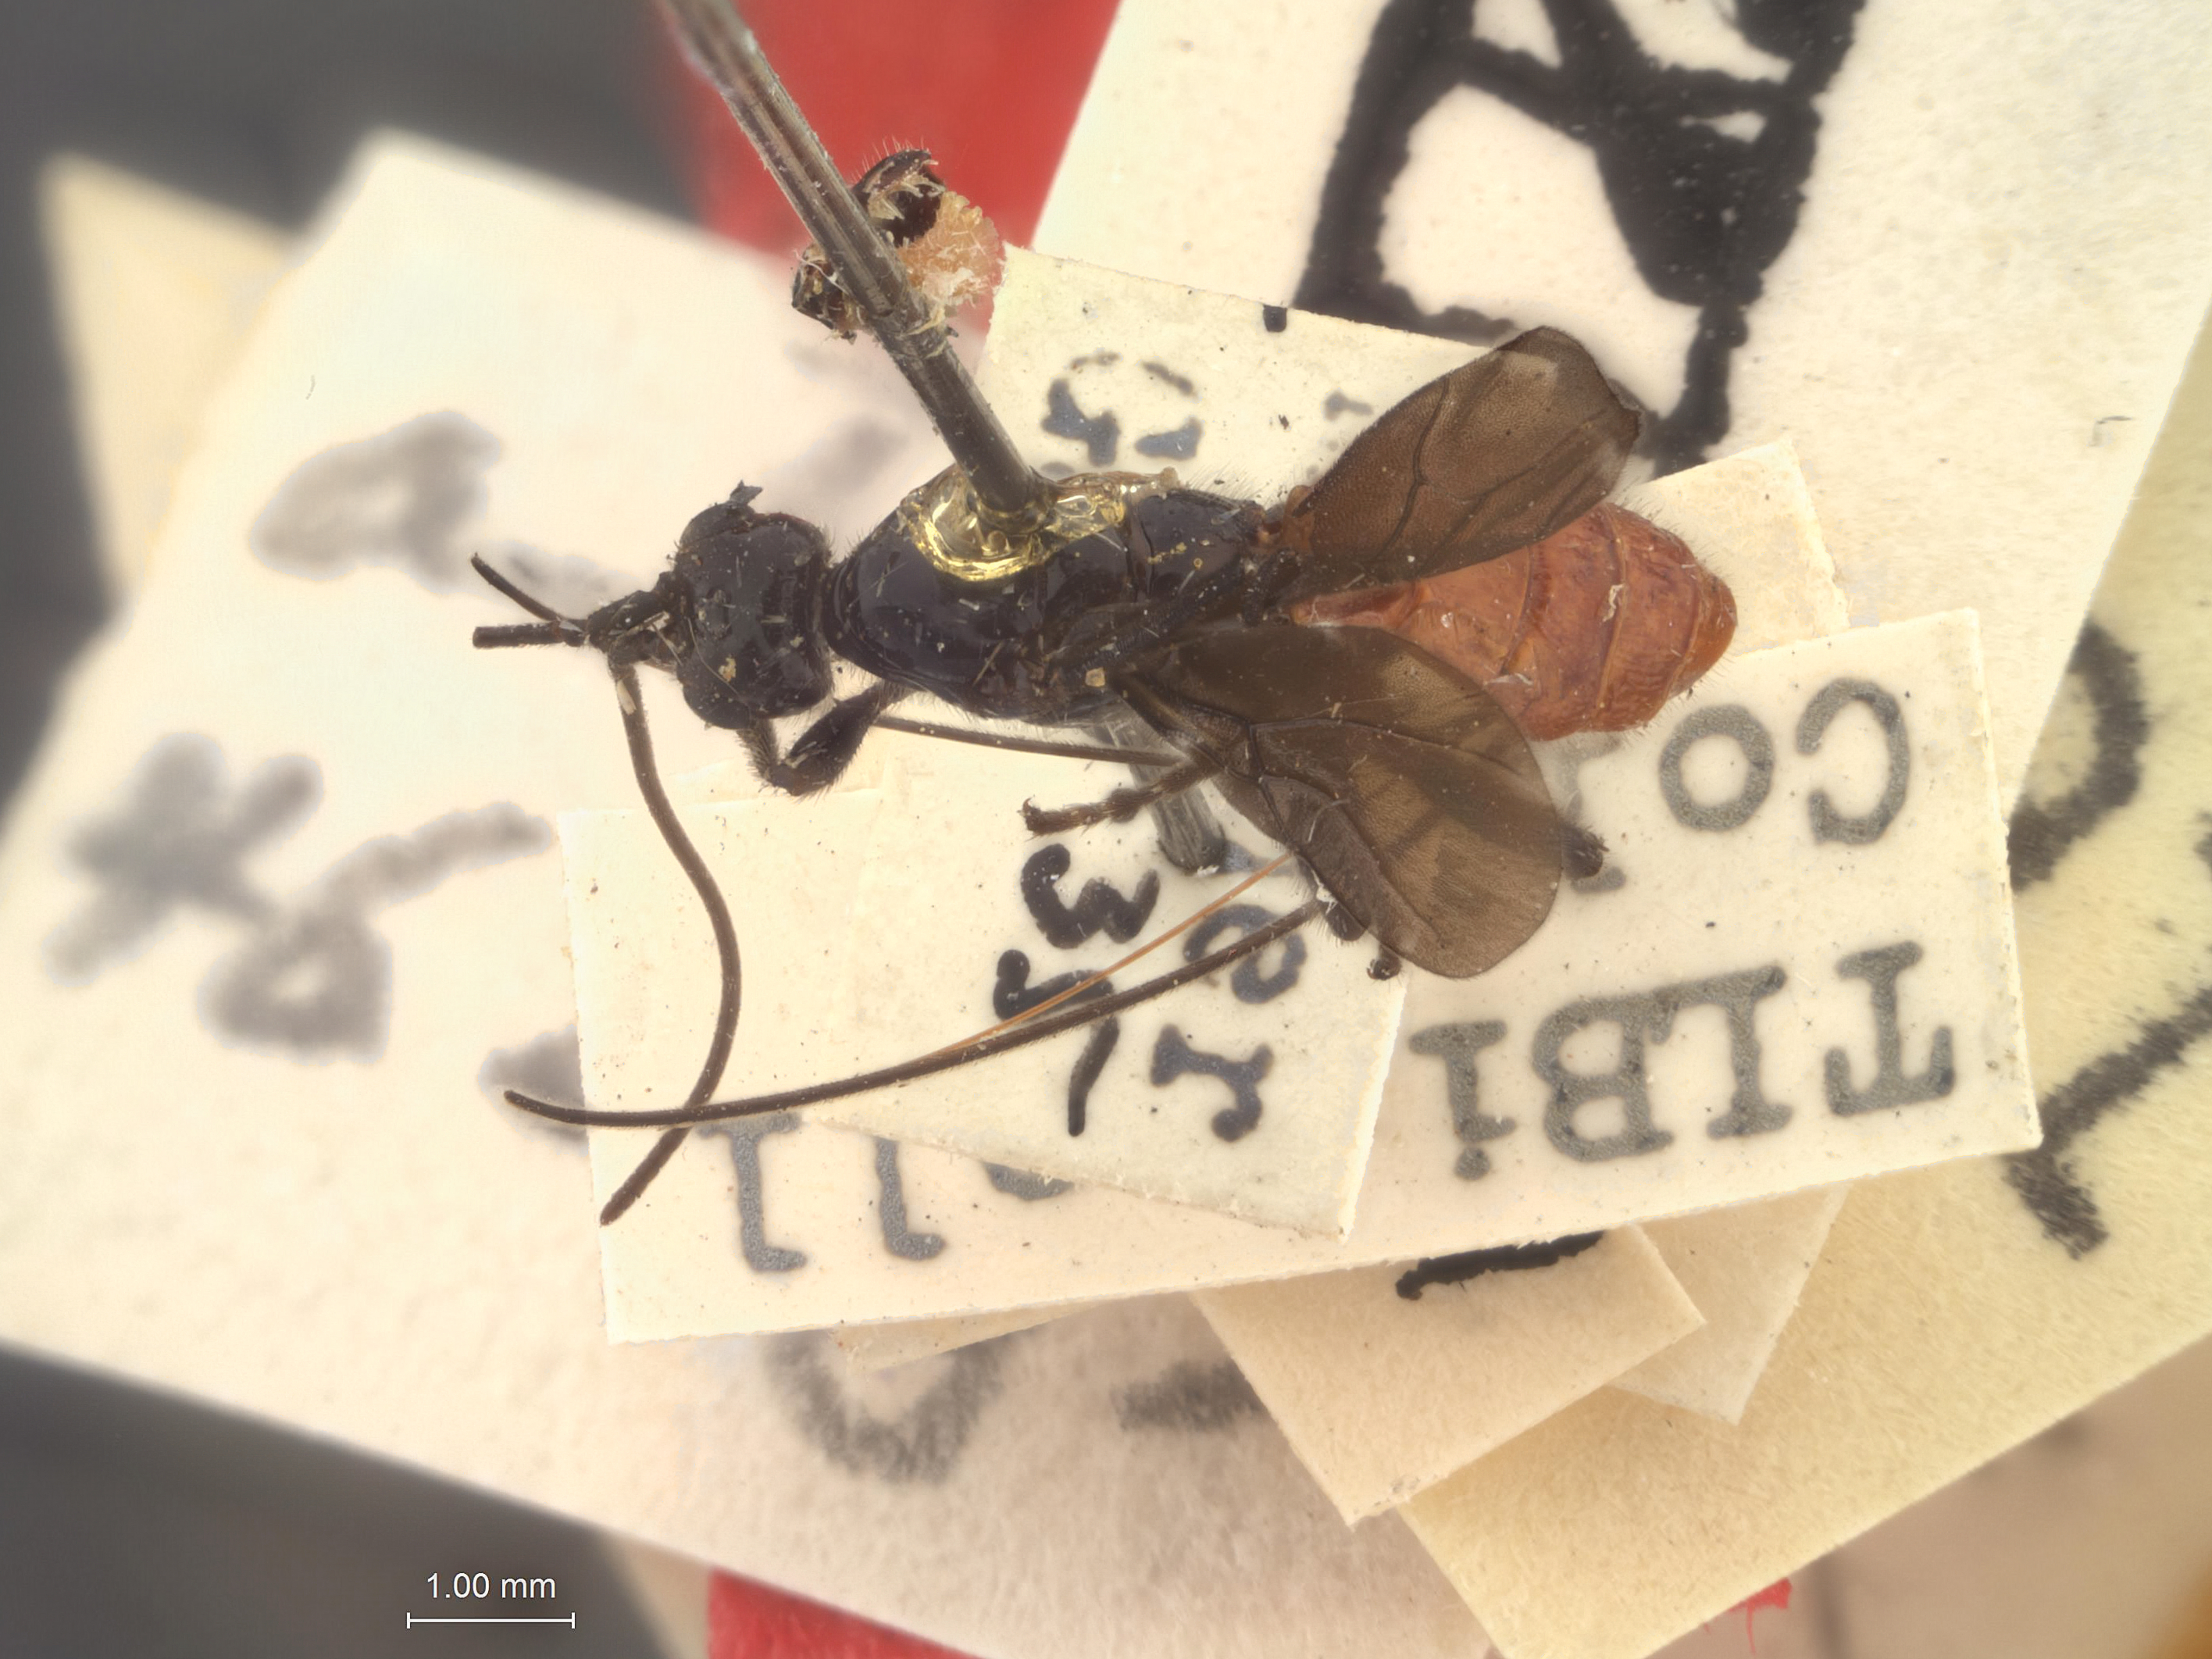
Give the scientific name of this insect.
Atanycolus pilosiventris
